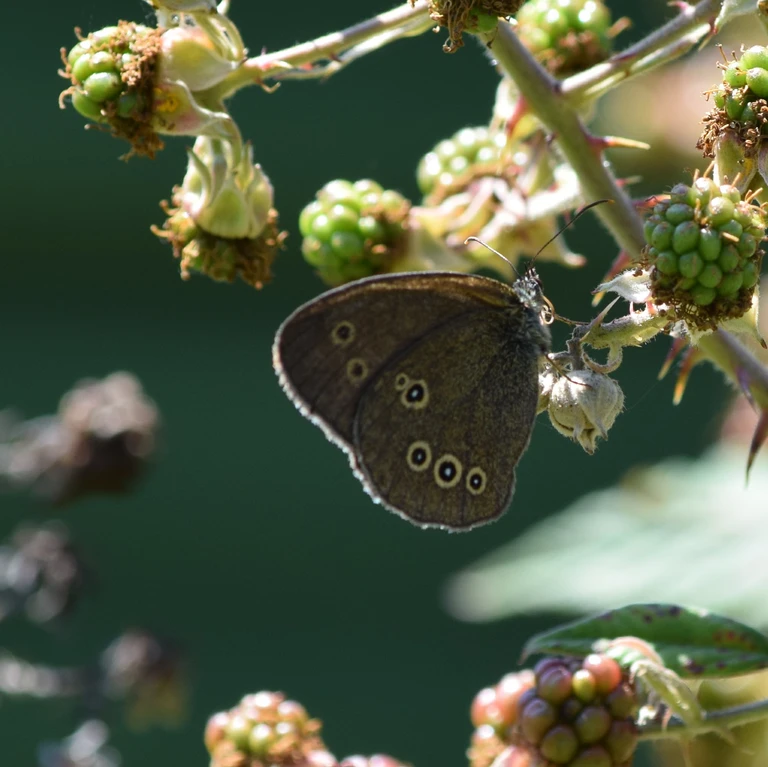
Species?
Aphantopus hyperantus
